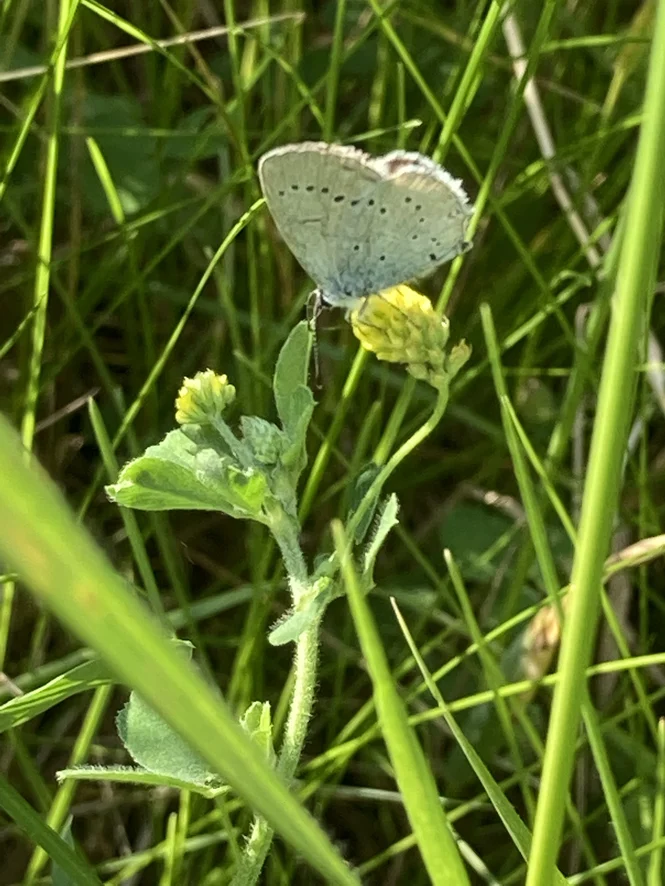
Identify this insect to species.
Cupido decolorata (also Elkalyce decolorata)
